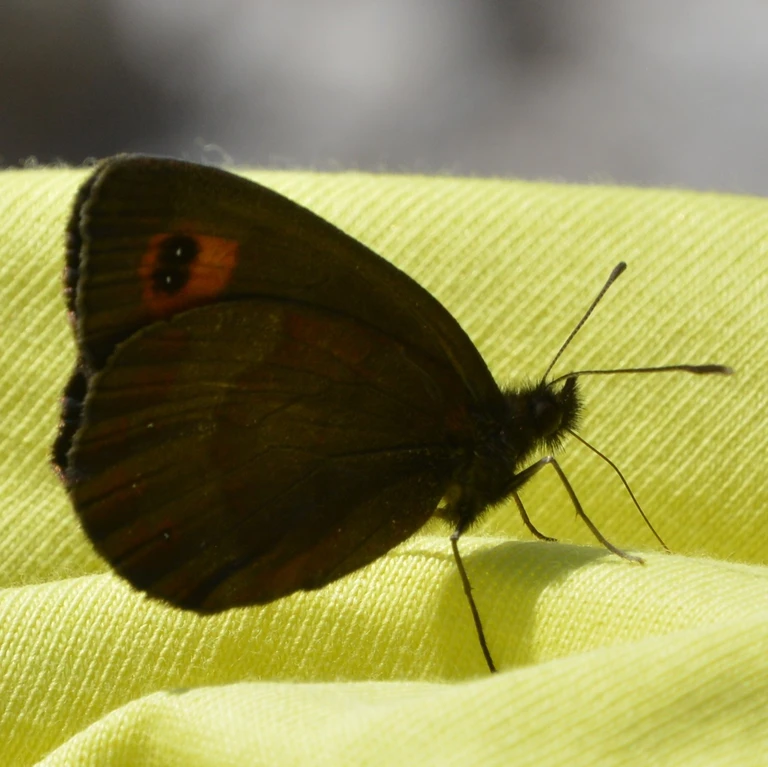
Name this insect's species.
Erebia aethiops
